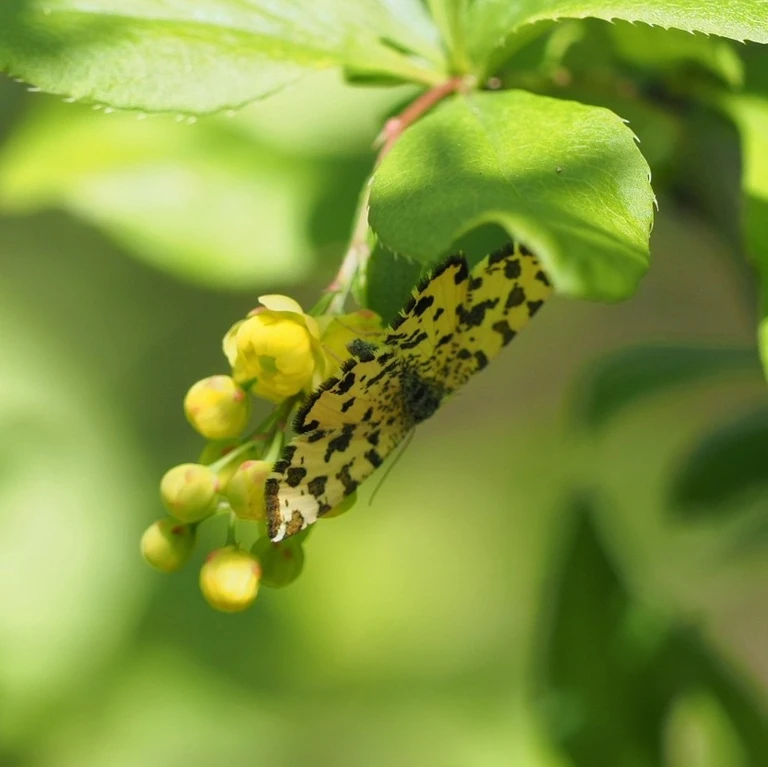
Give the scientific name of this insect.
Pseudopanthera macularia
